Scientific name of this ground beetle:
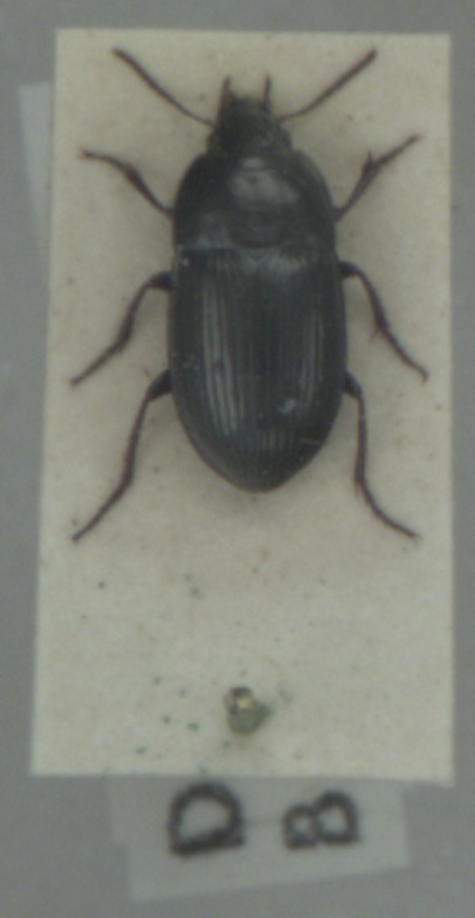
Amara curta
